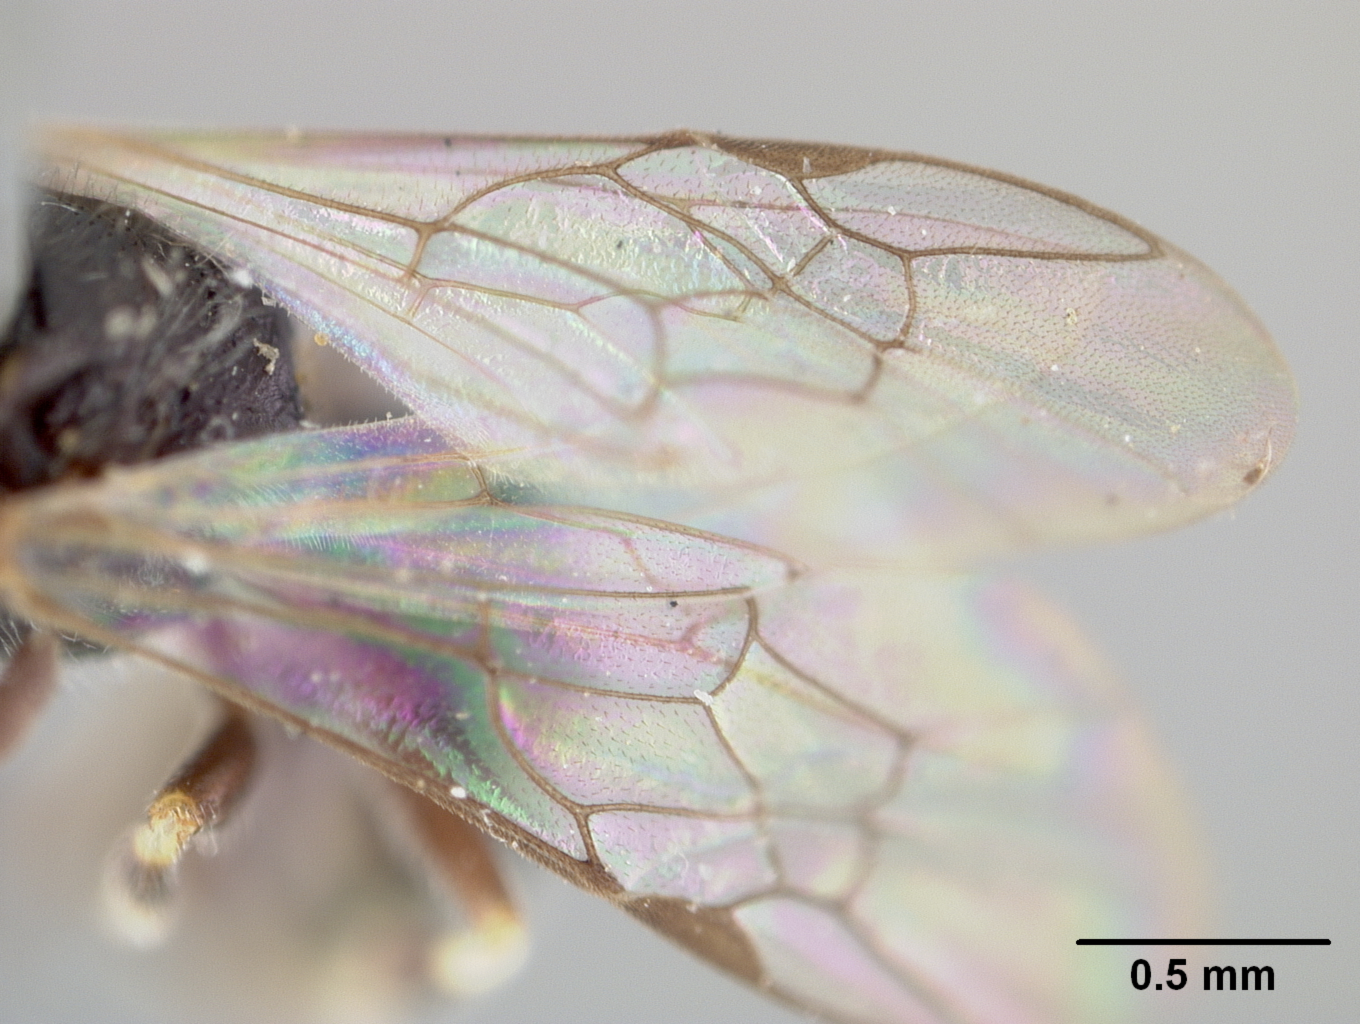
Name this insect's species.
Prosopis mesillae
